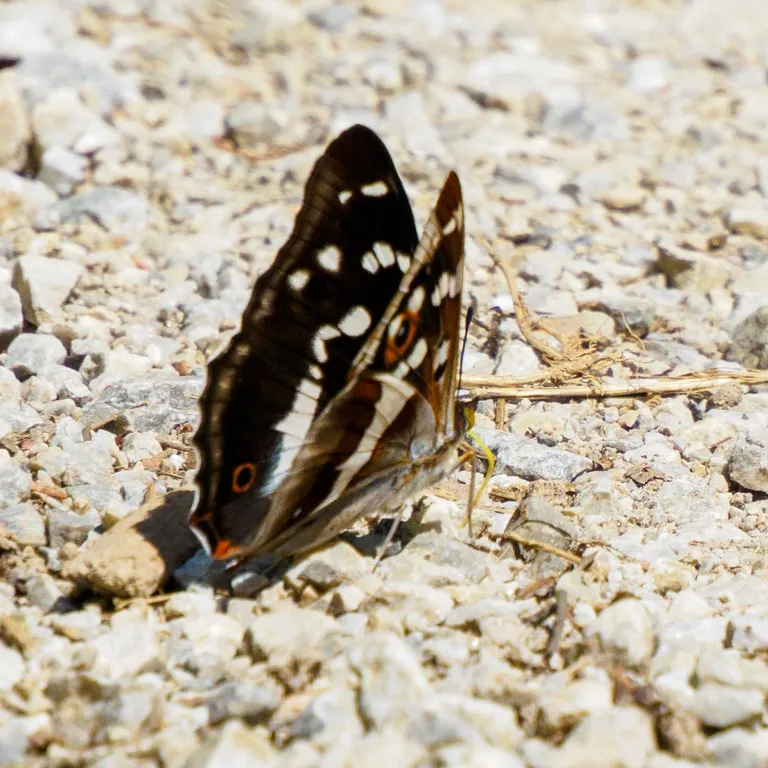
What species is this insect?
Apatura iris
